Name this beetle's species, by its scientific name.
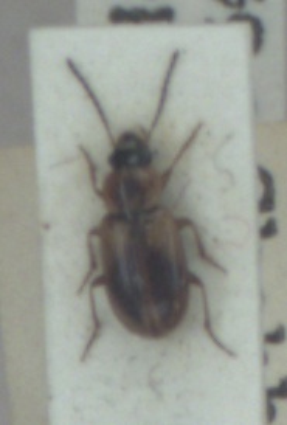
Acupalpus dorsalis
